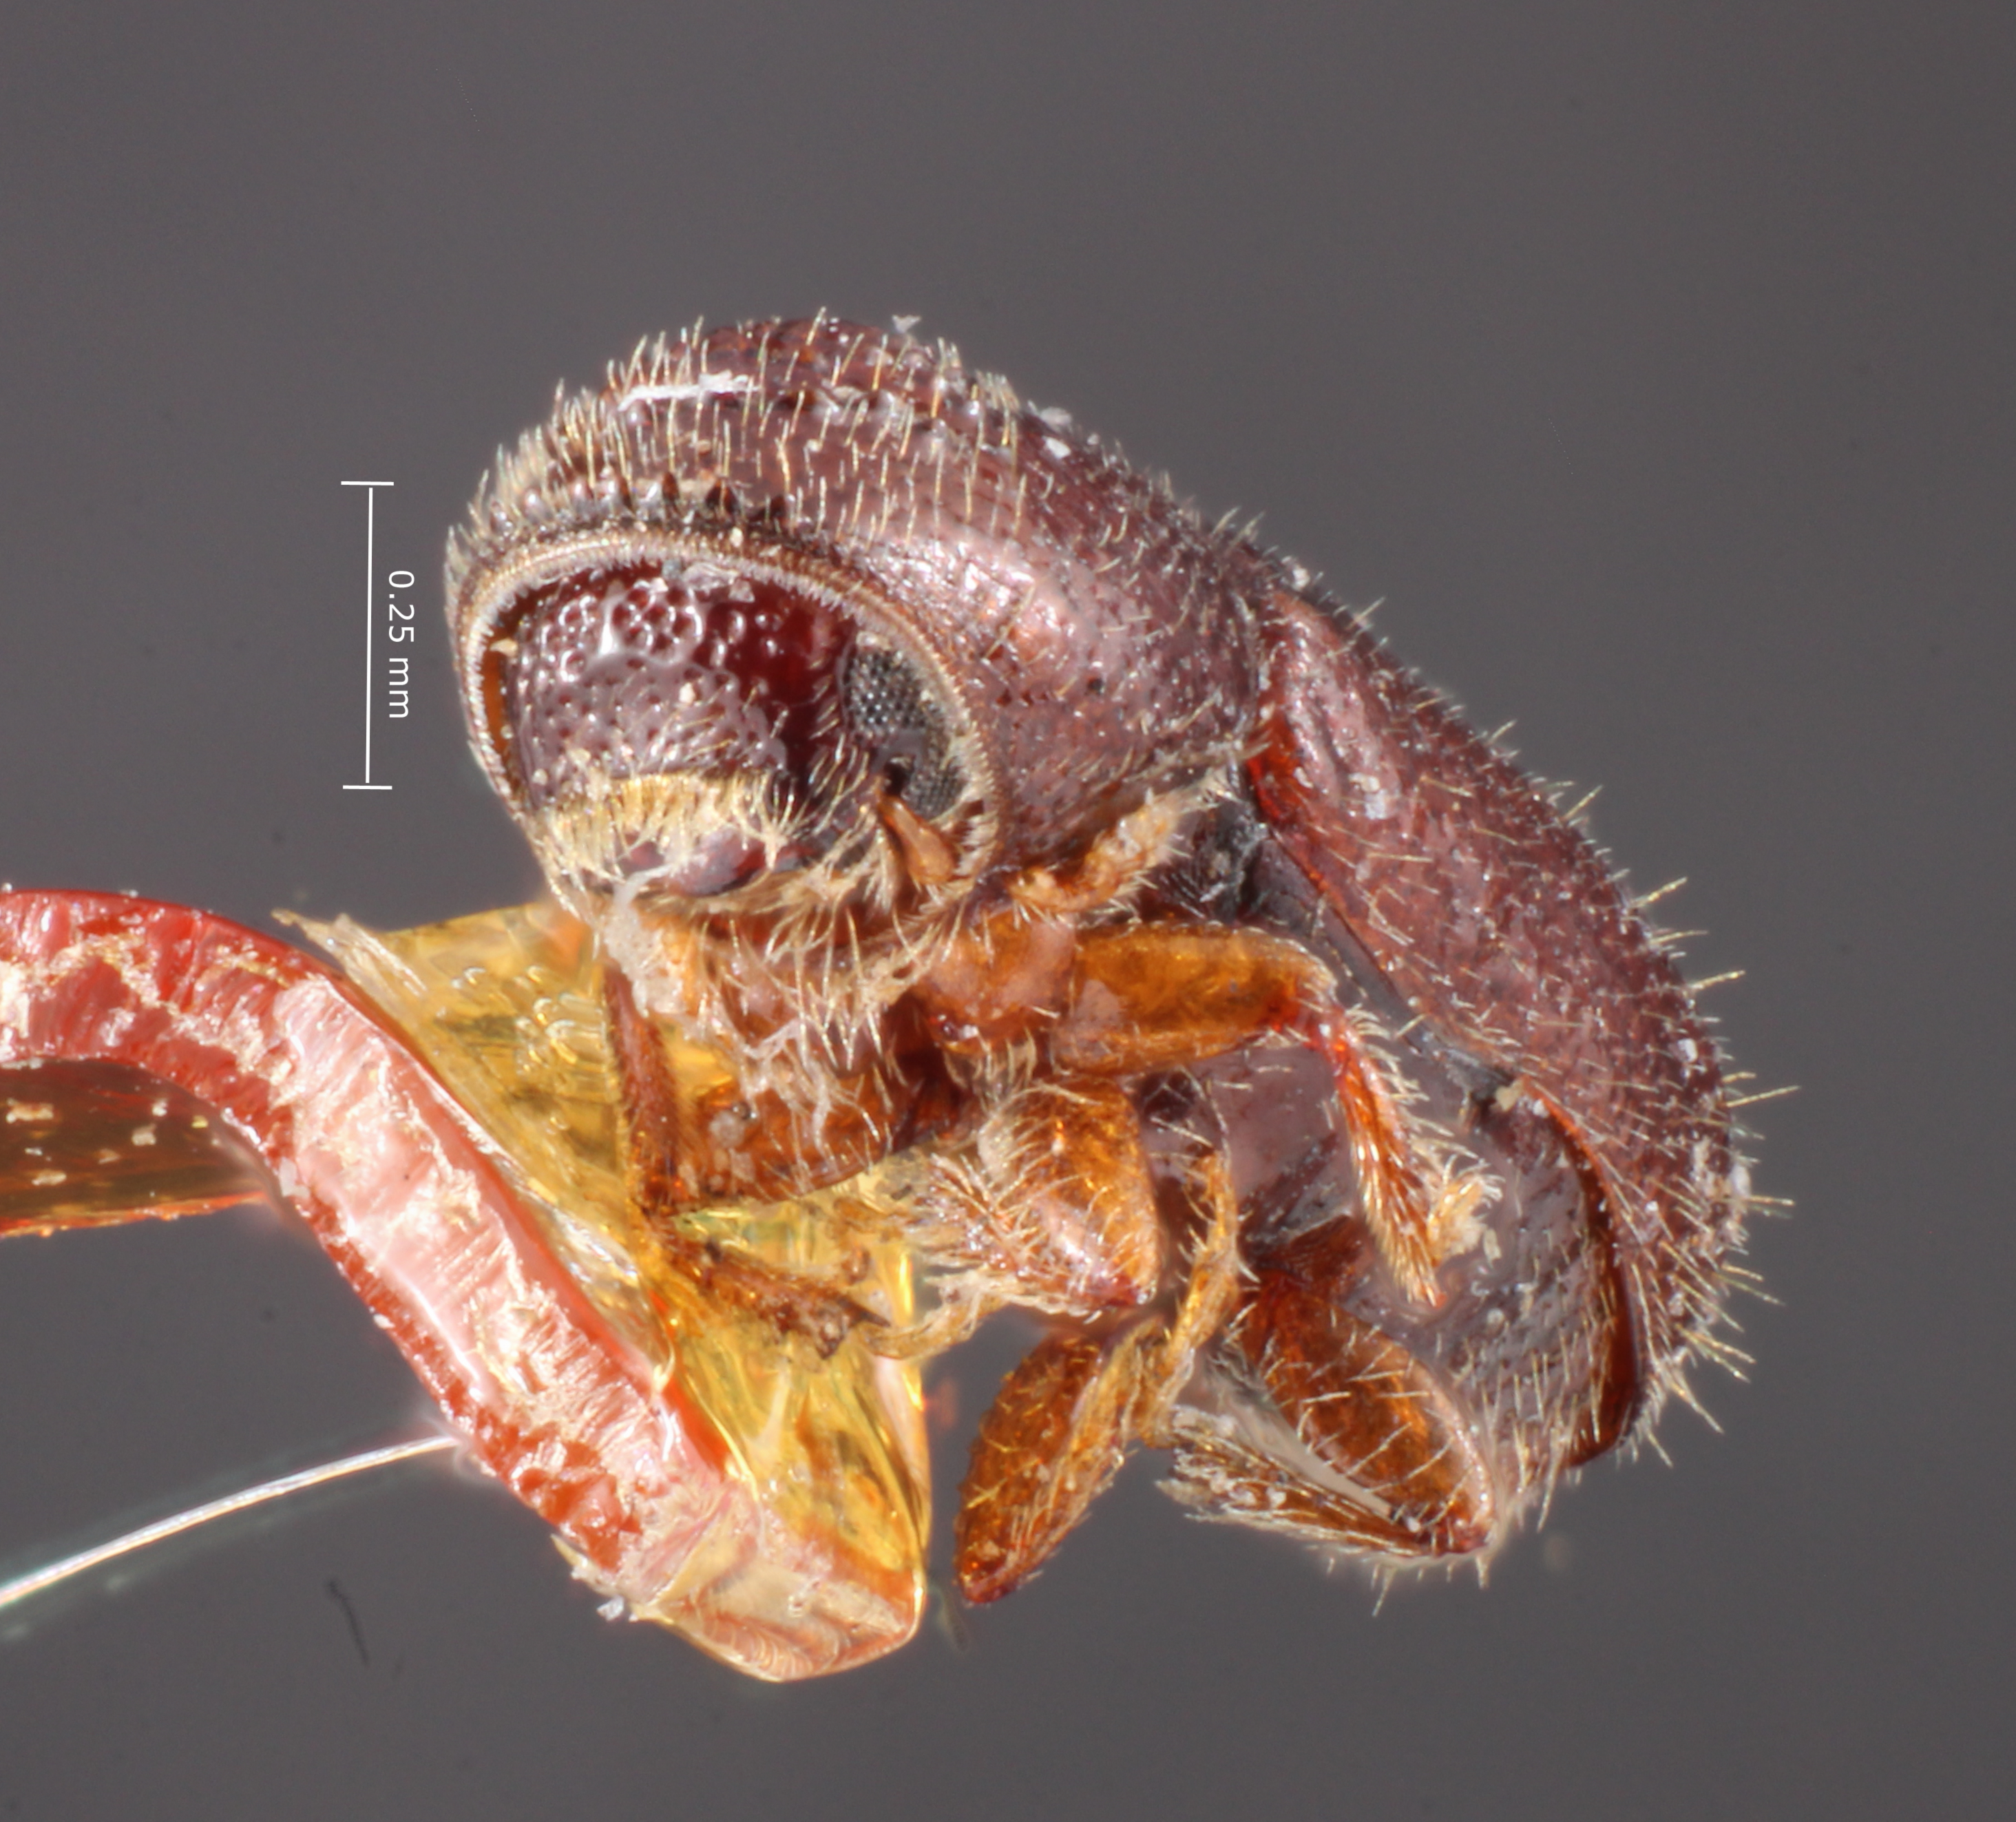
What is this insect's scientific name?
Pityophthorus barberi
